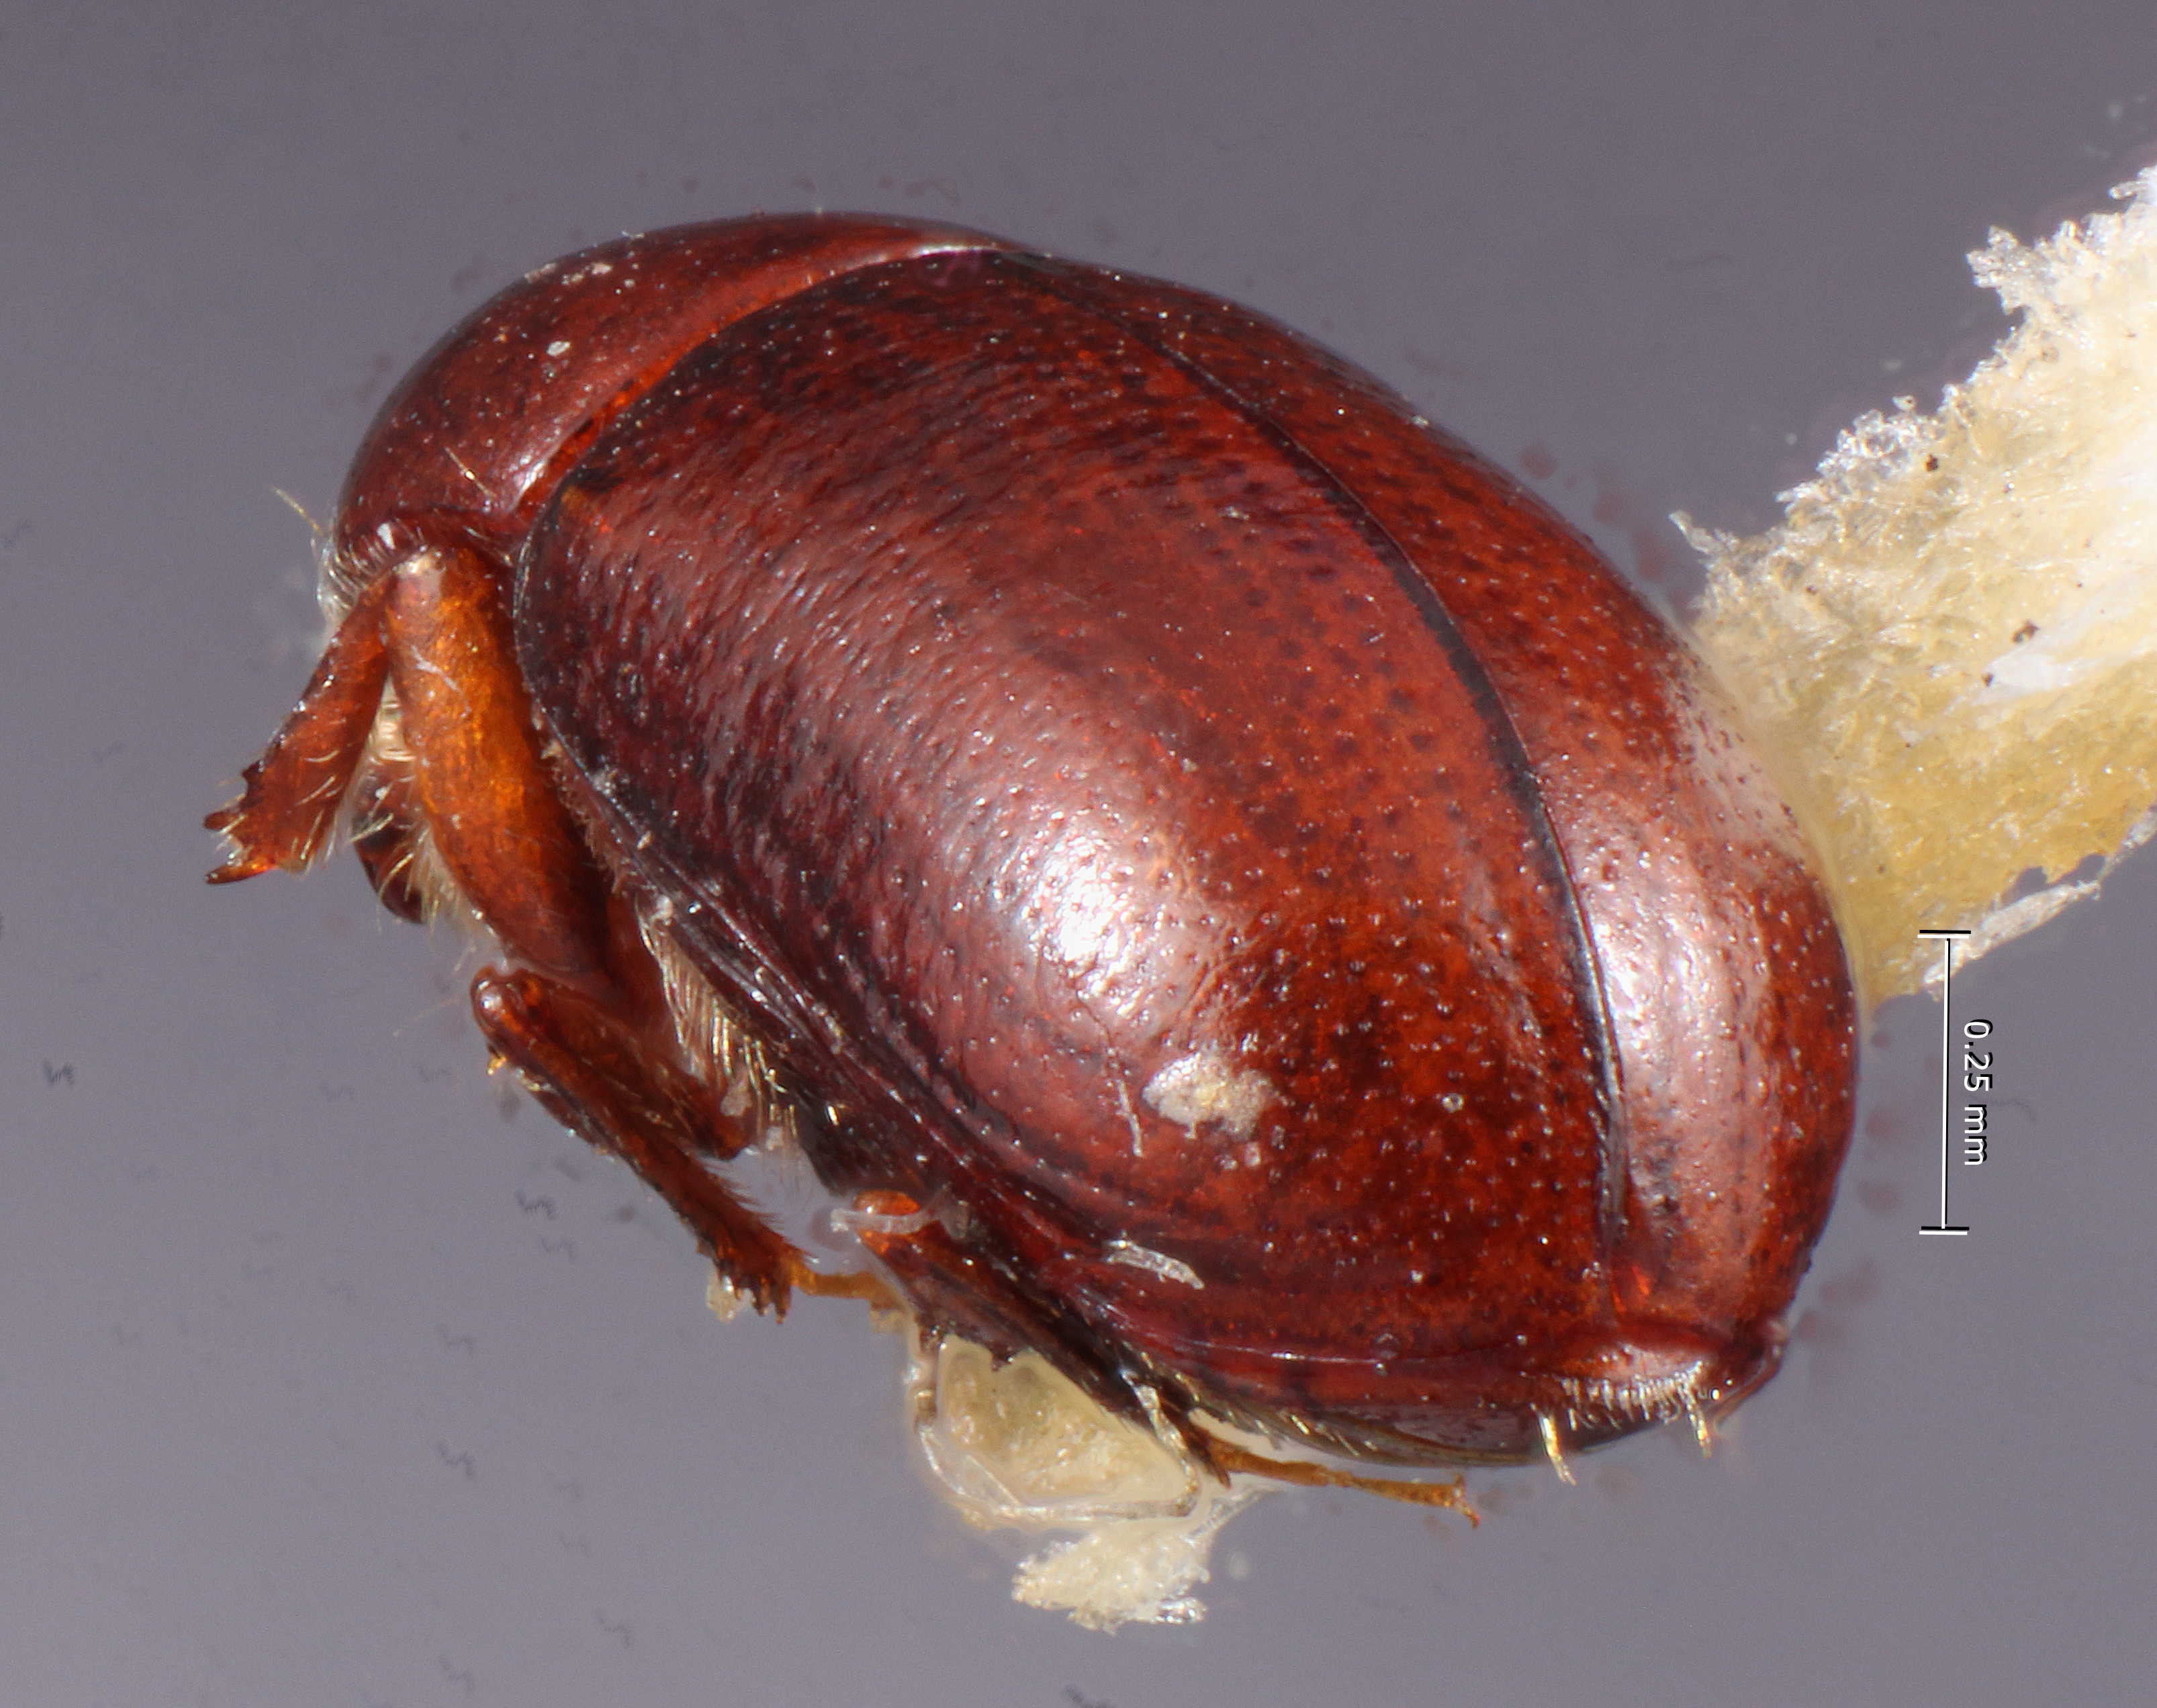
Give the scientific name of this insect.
Hexacolus levis
